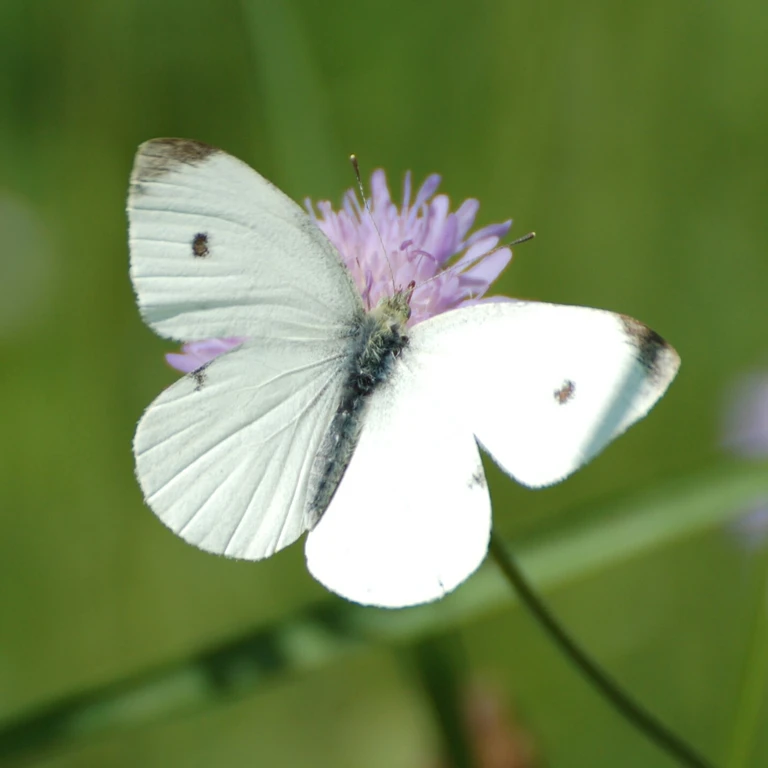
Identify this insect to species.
Pieris rapae
